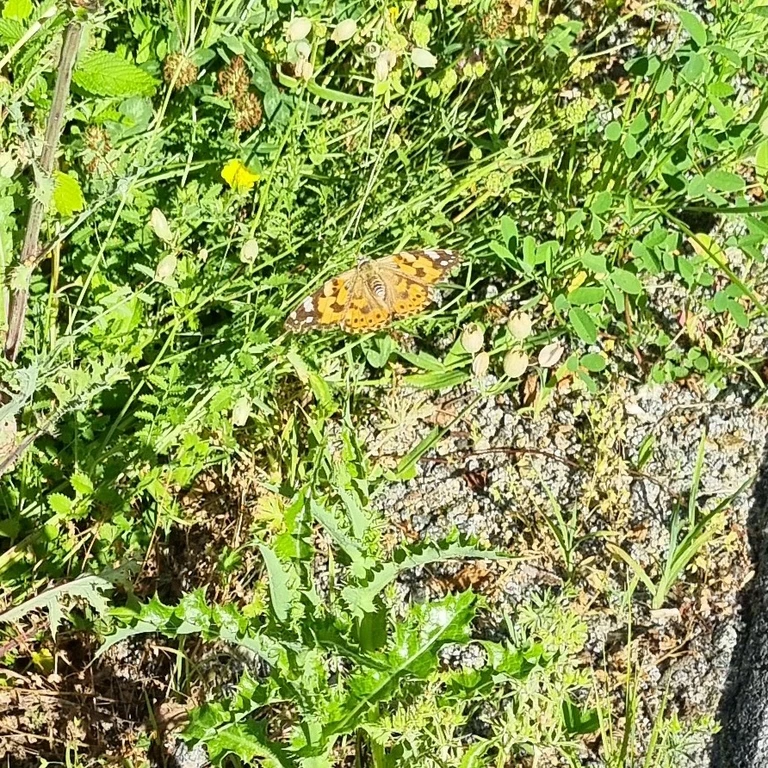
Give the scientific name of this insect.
Vanessa cardui
